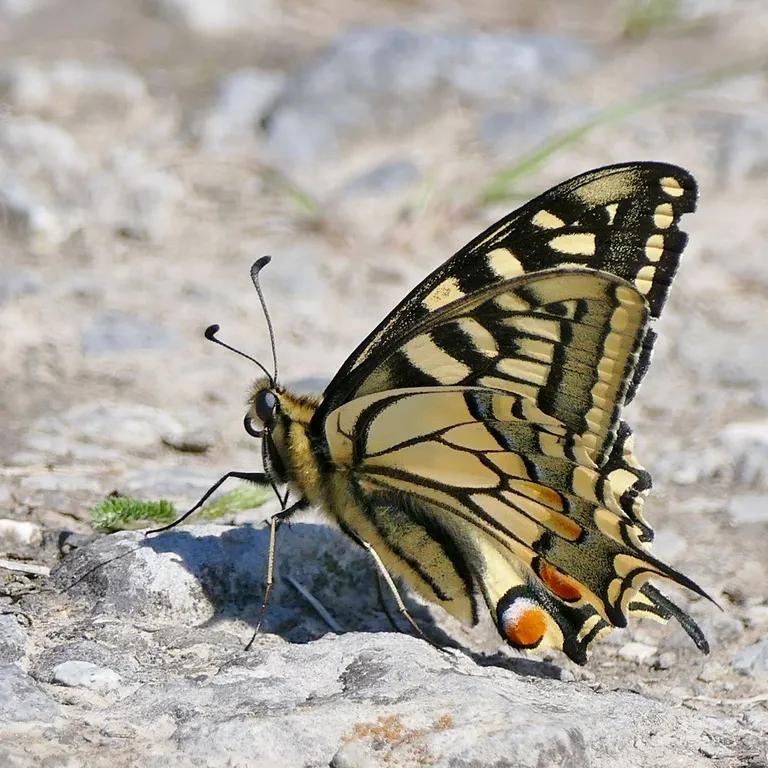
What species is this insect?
Papilio machaon
